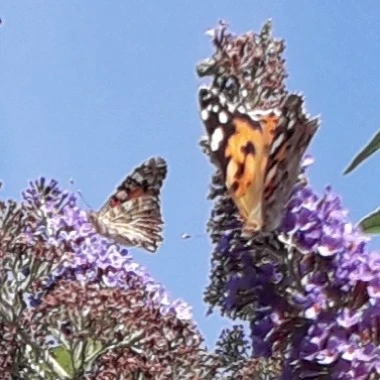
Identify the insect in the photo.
Vanessa cardui
